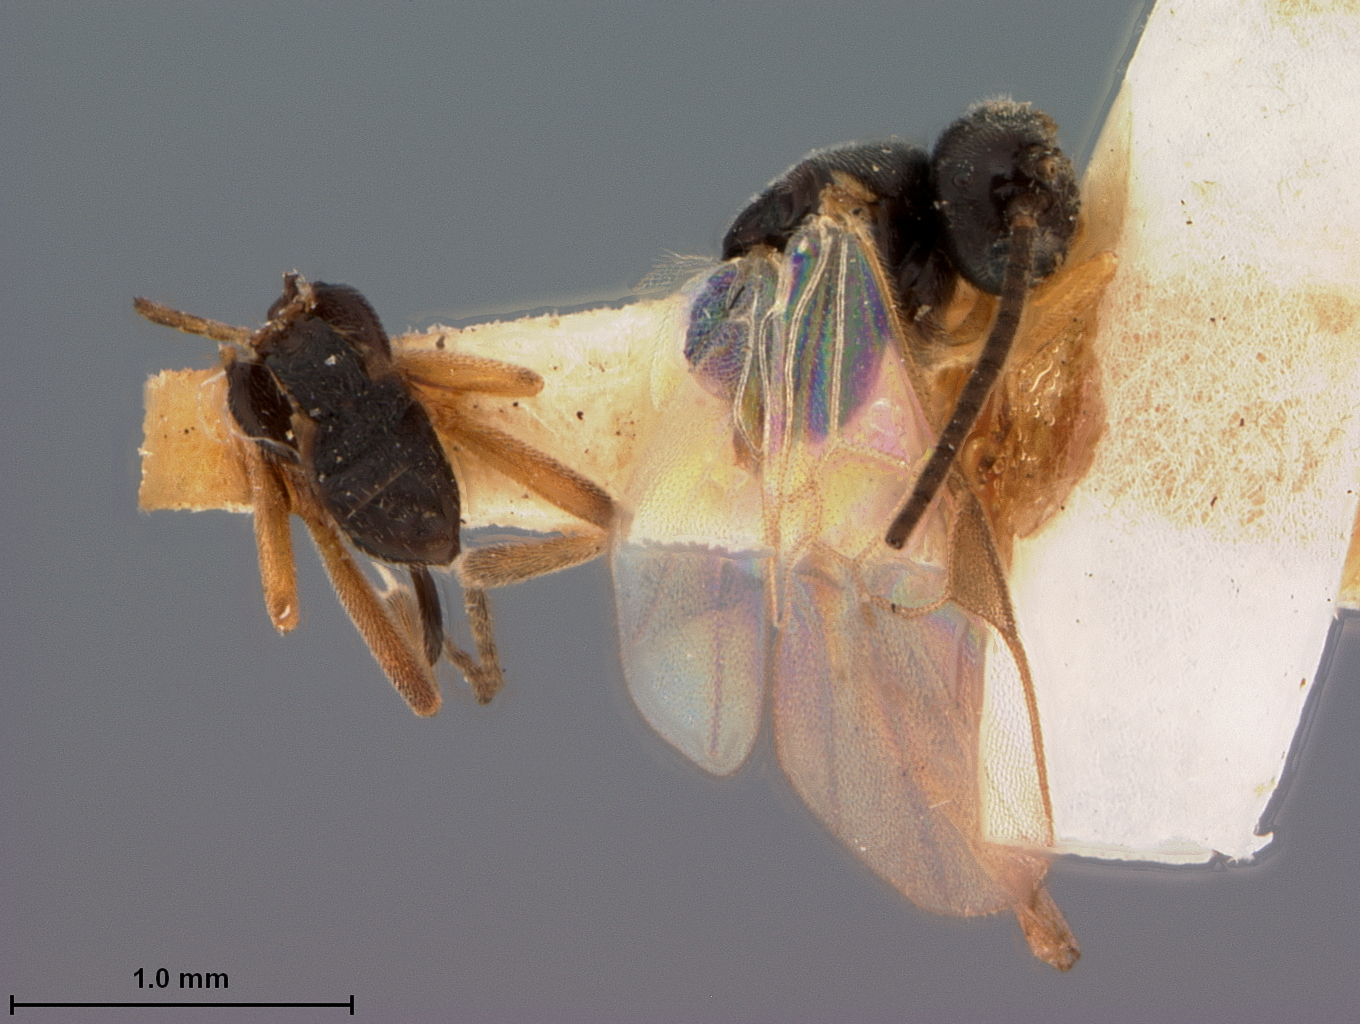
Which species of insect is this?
Protapanteles tortricis
